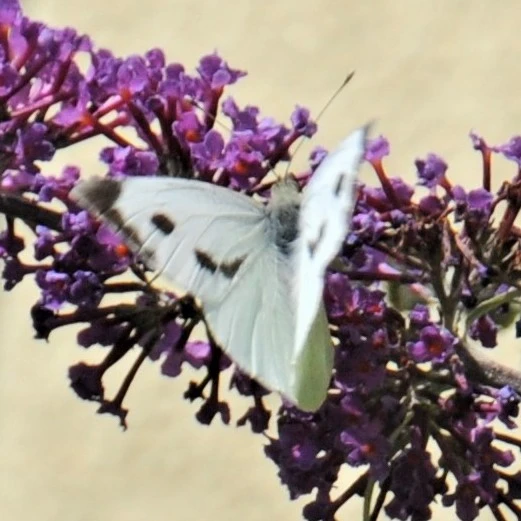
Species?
Pieris brassicae
